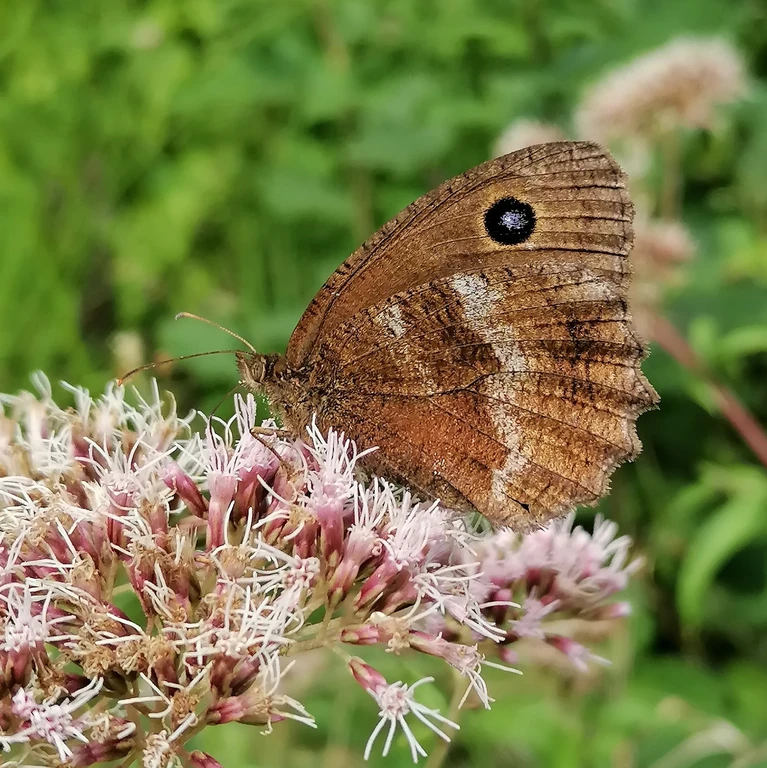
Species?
Minois dryas
